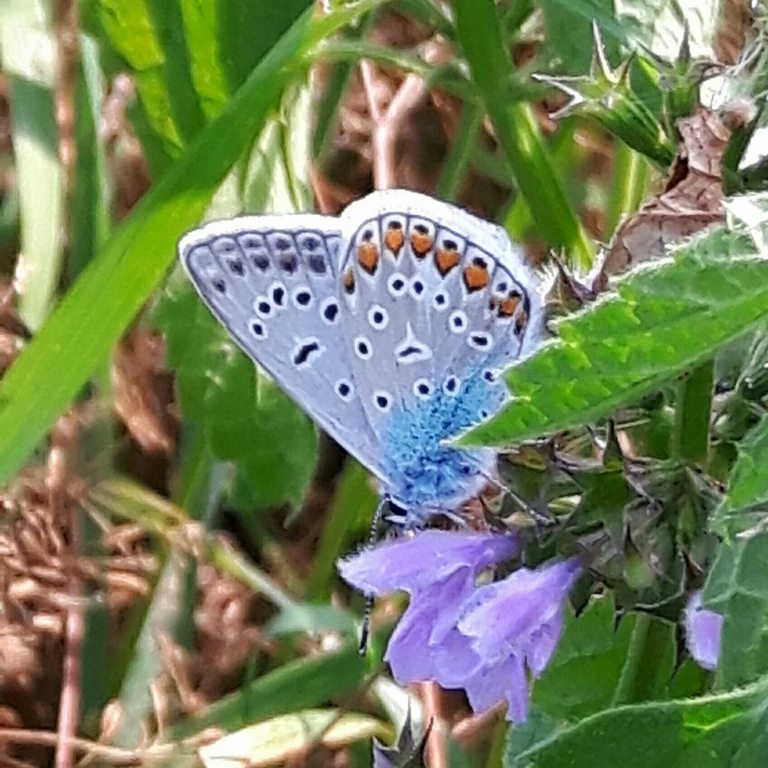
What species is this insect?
Polyommatus icarus
